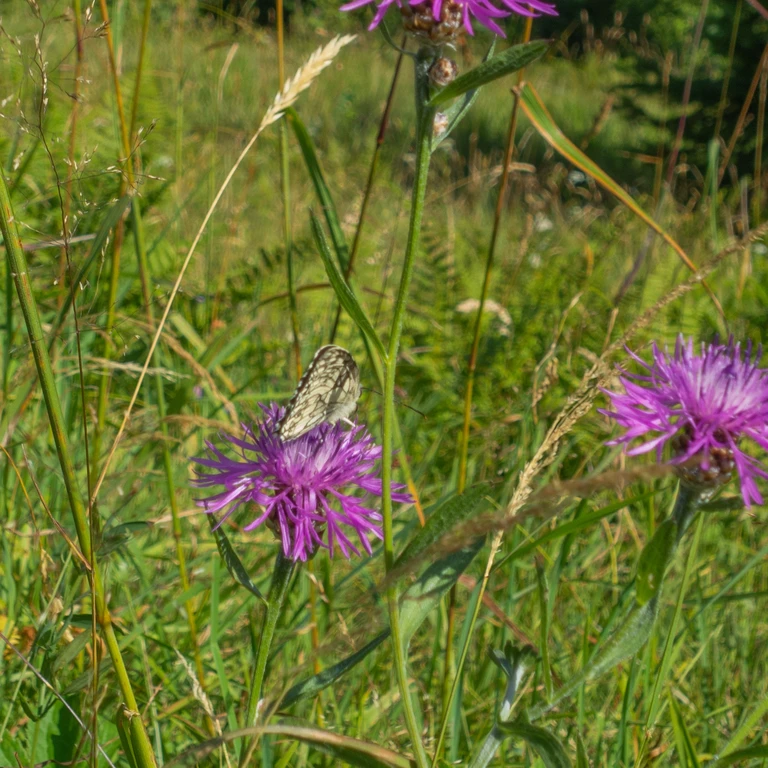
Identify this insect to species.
Melanargia galathea
